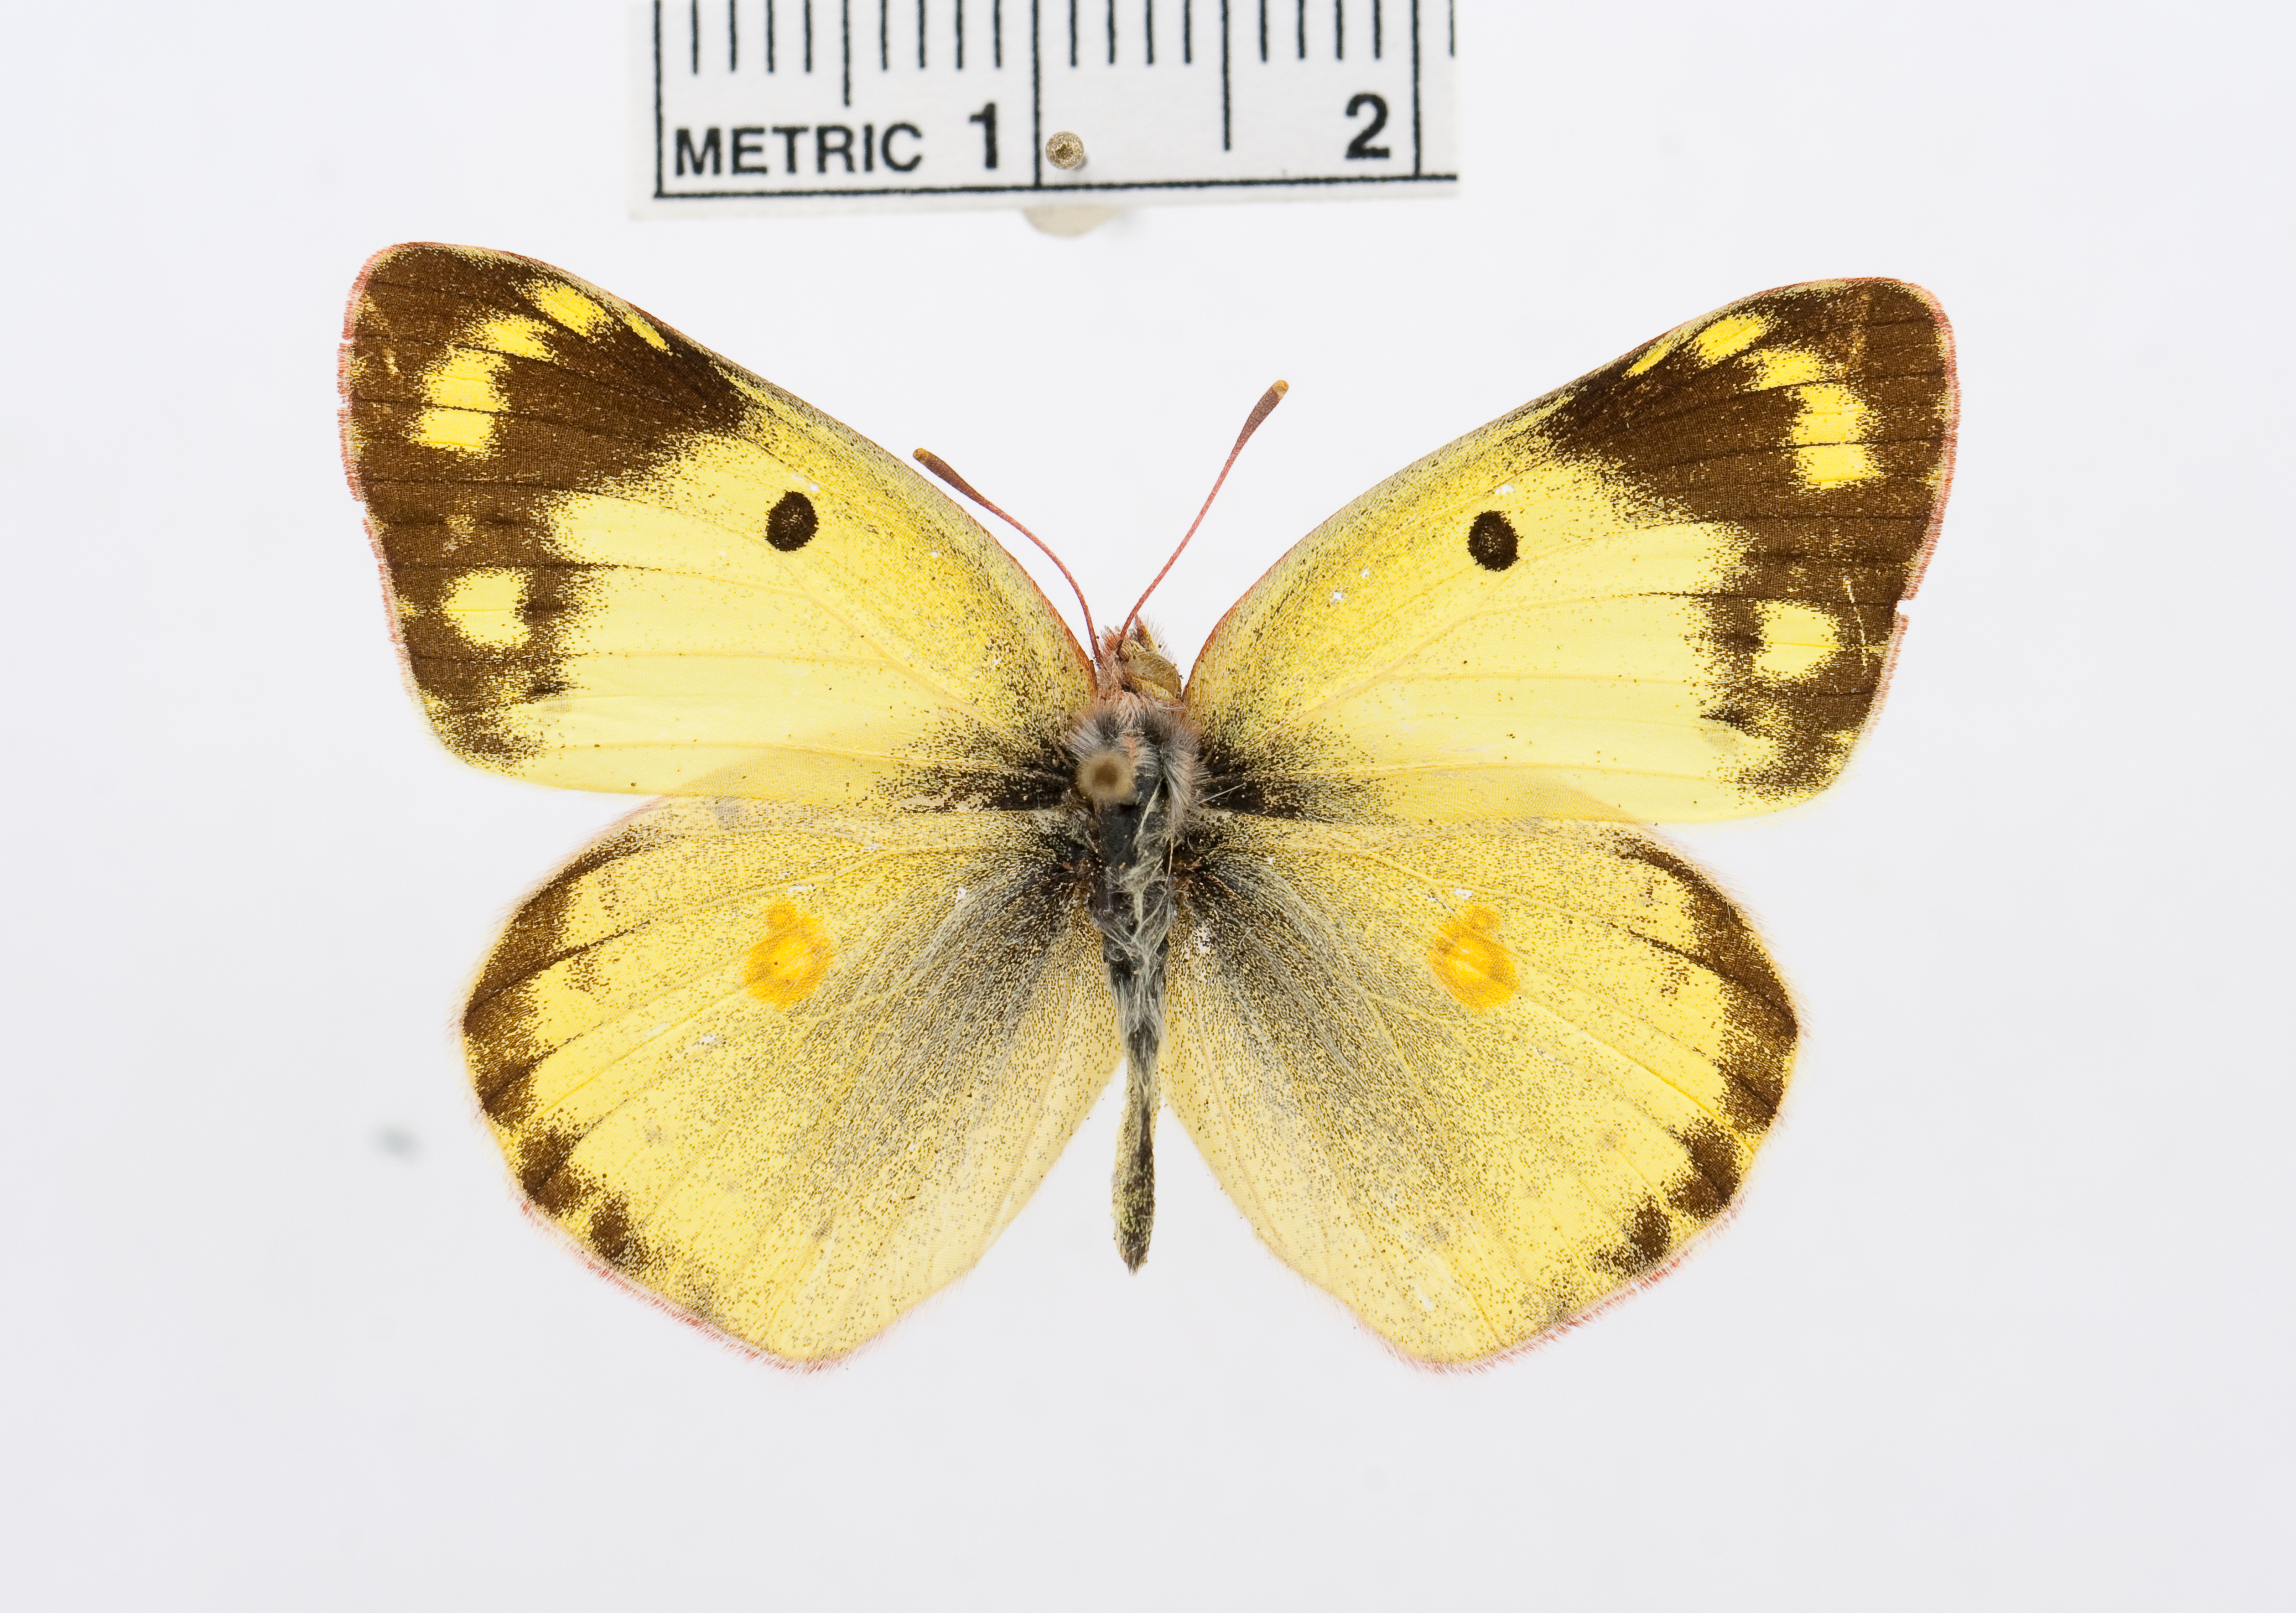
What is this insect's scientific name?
Colias sagartia
